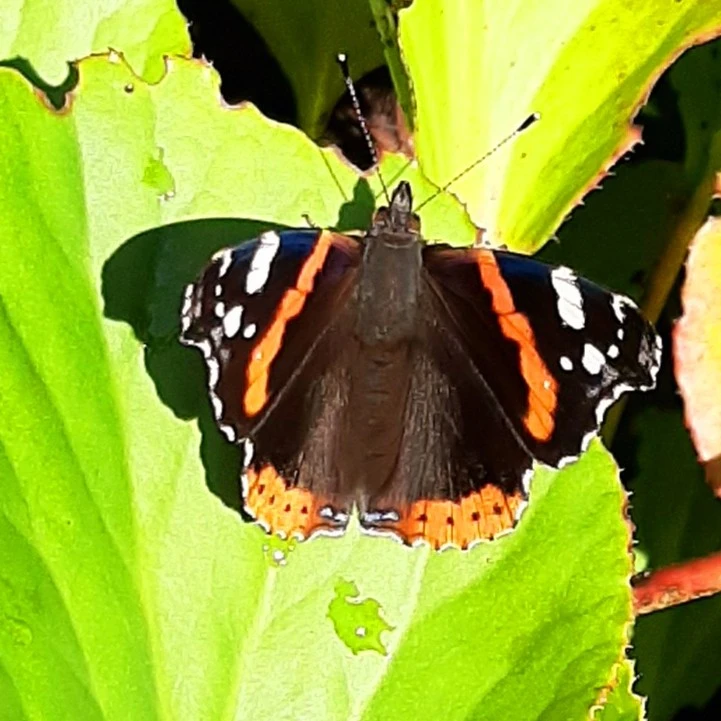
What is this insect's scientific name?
Vanessa atalanta
